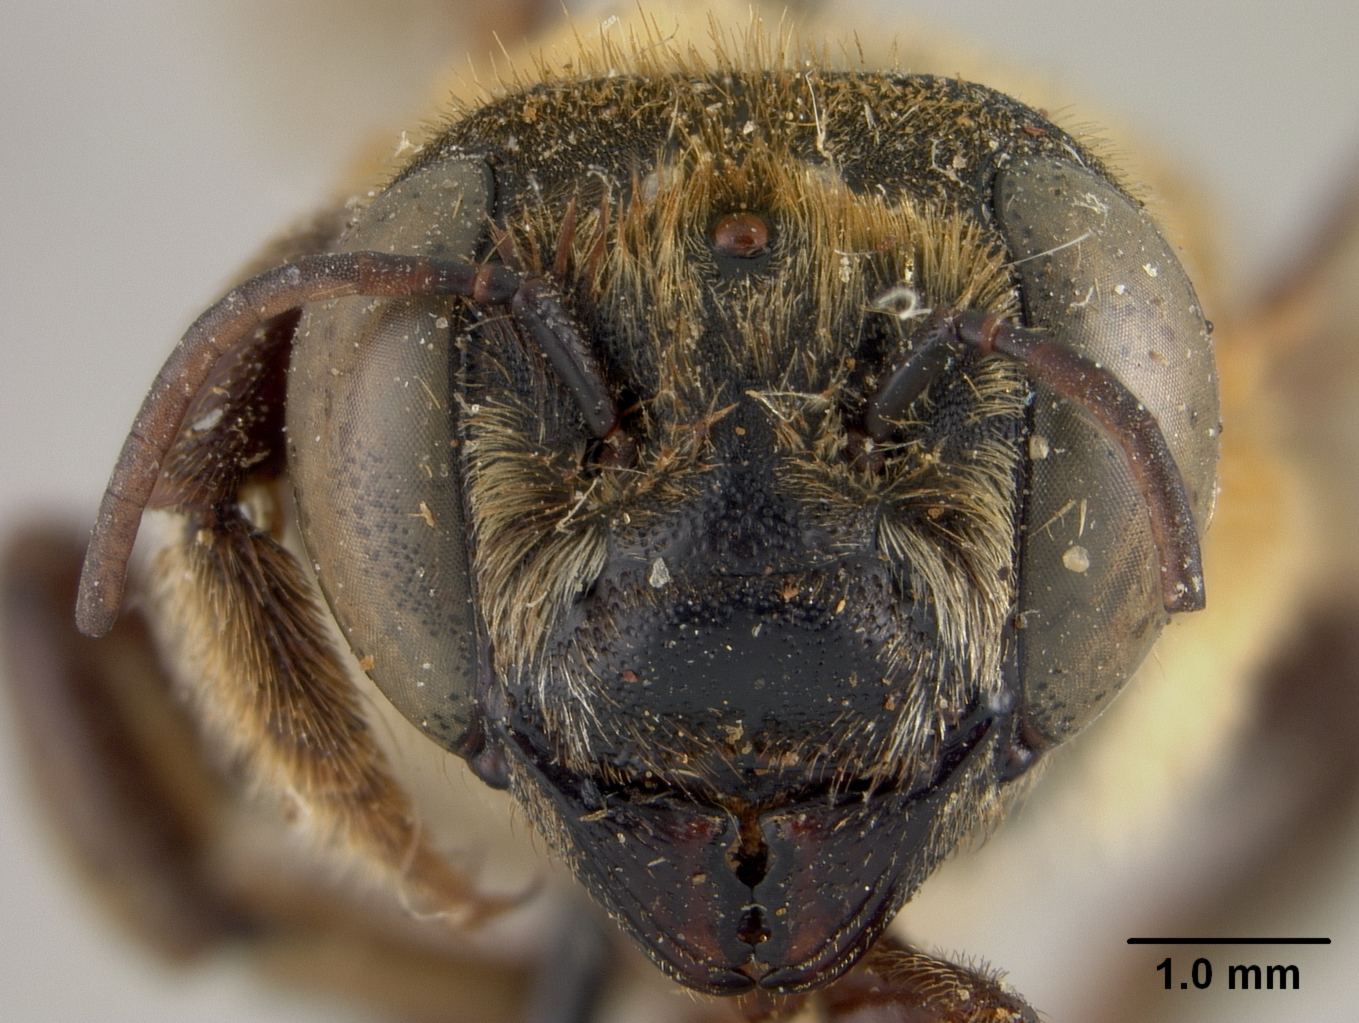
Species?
Megachile obliqua
